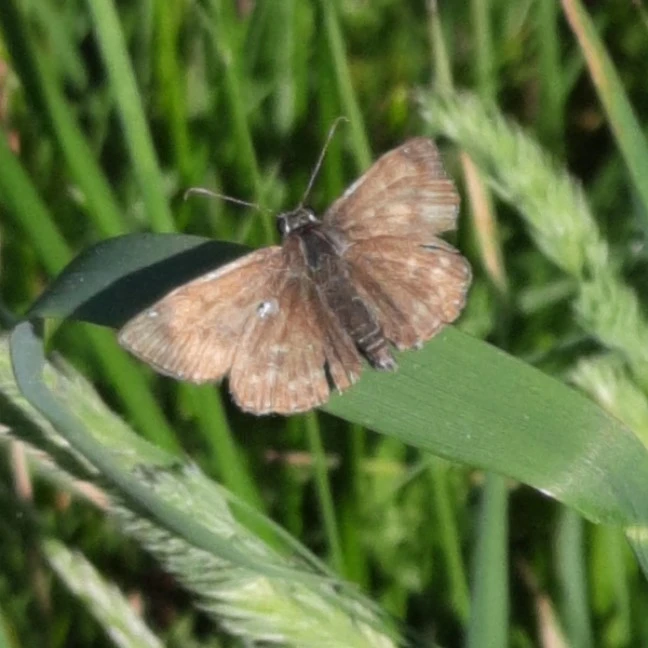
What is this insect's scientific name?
Erynnis tages
